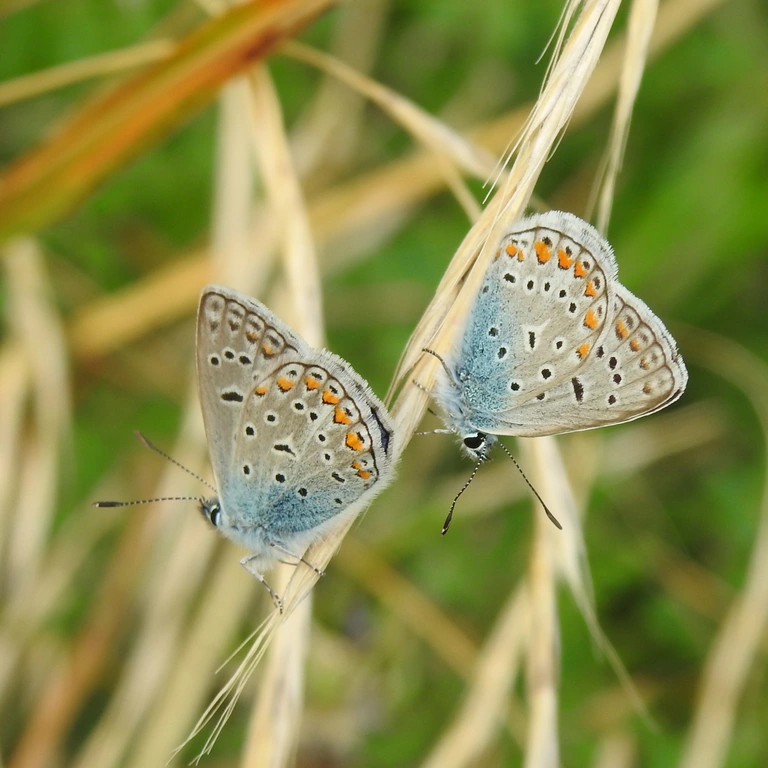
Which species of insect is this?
Polyommatus icarus
